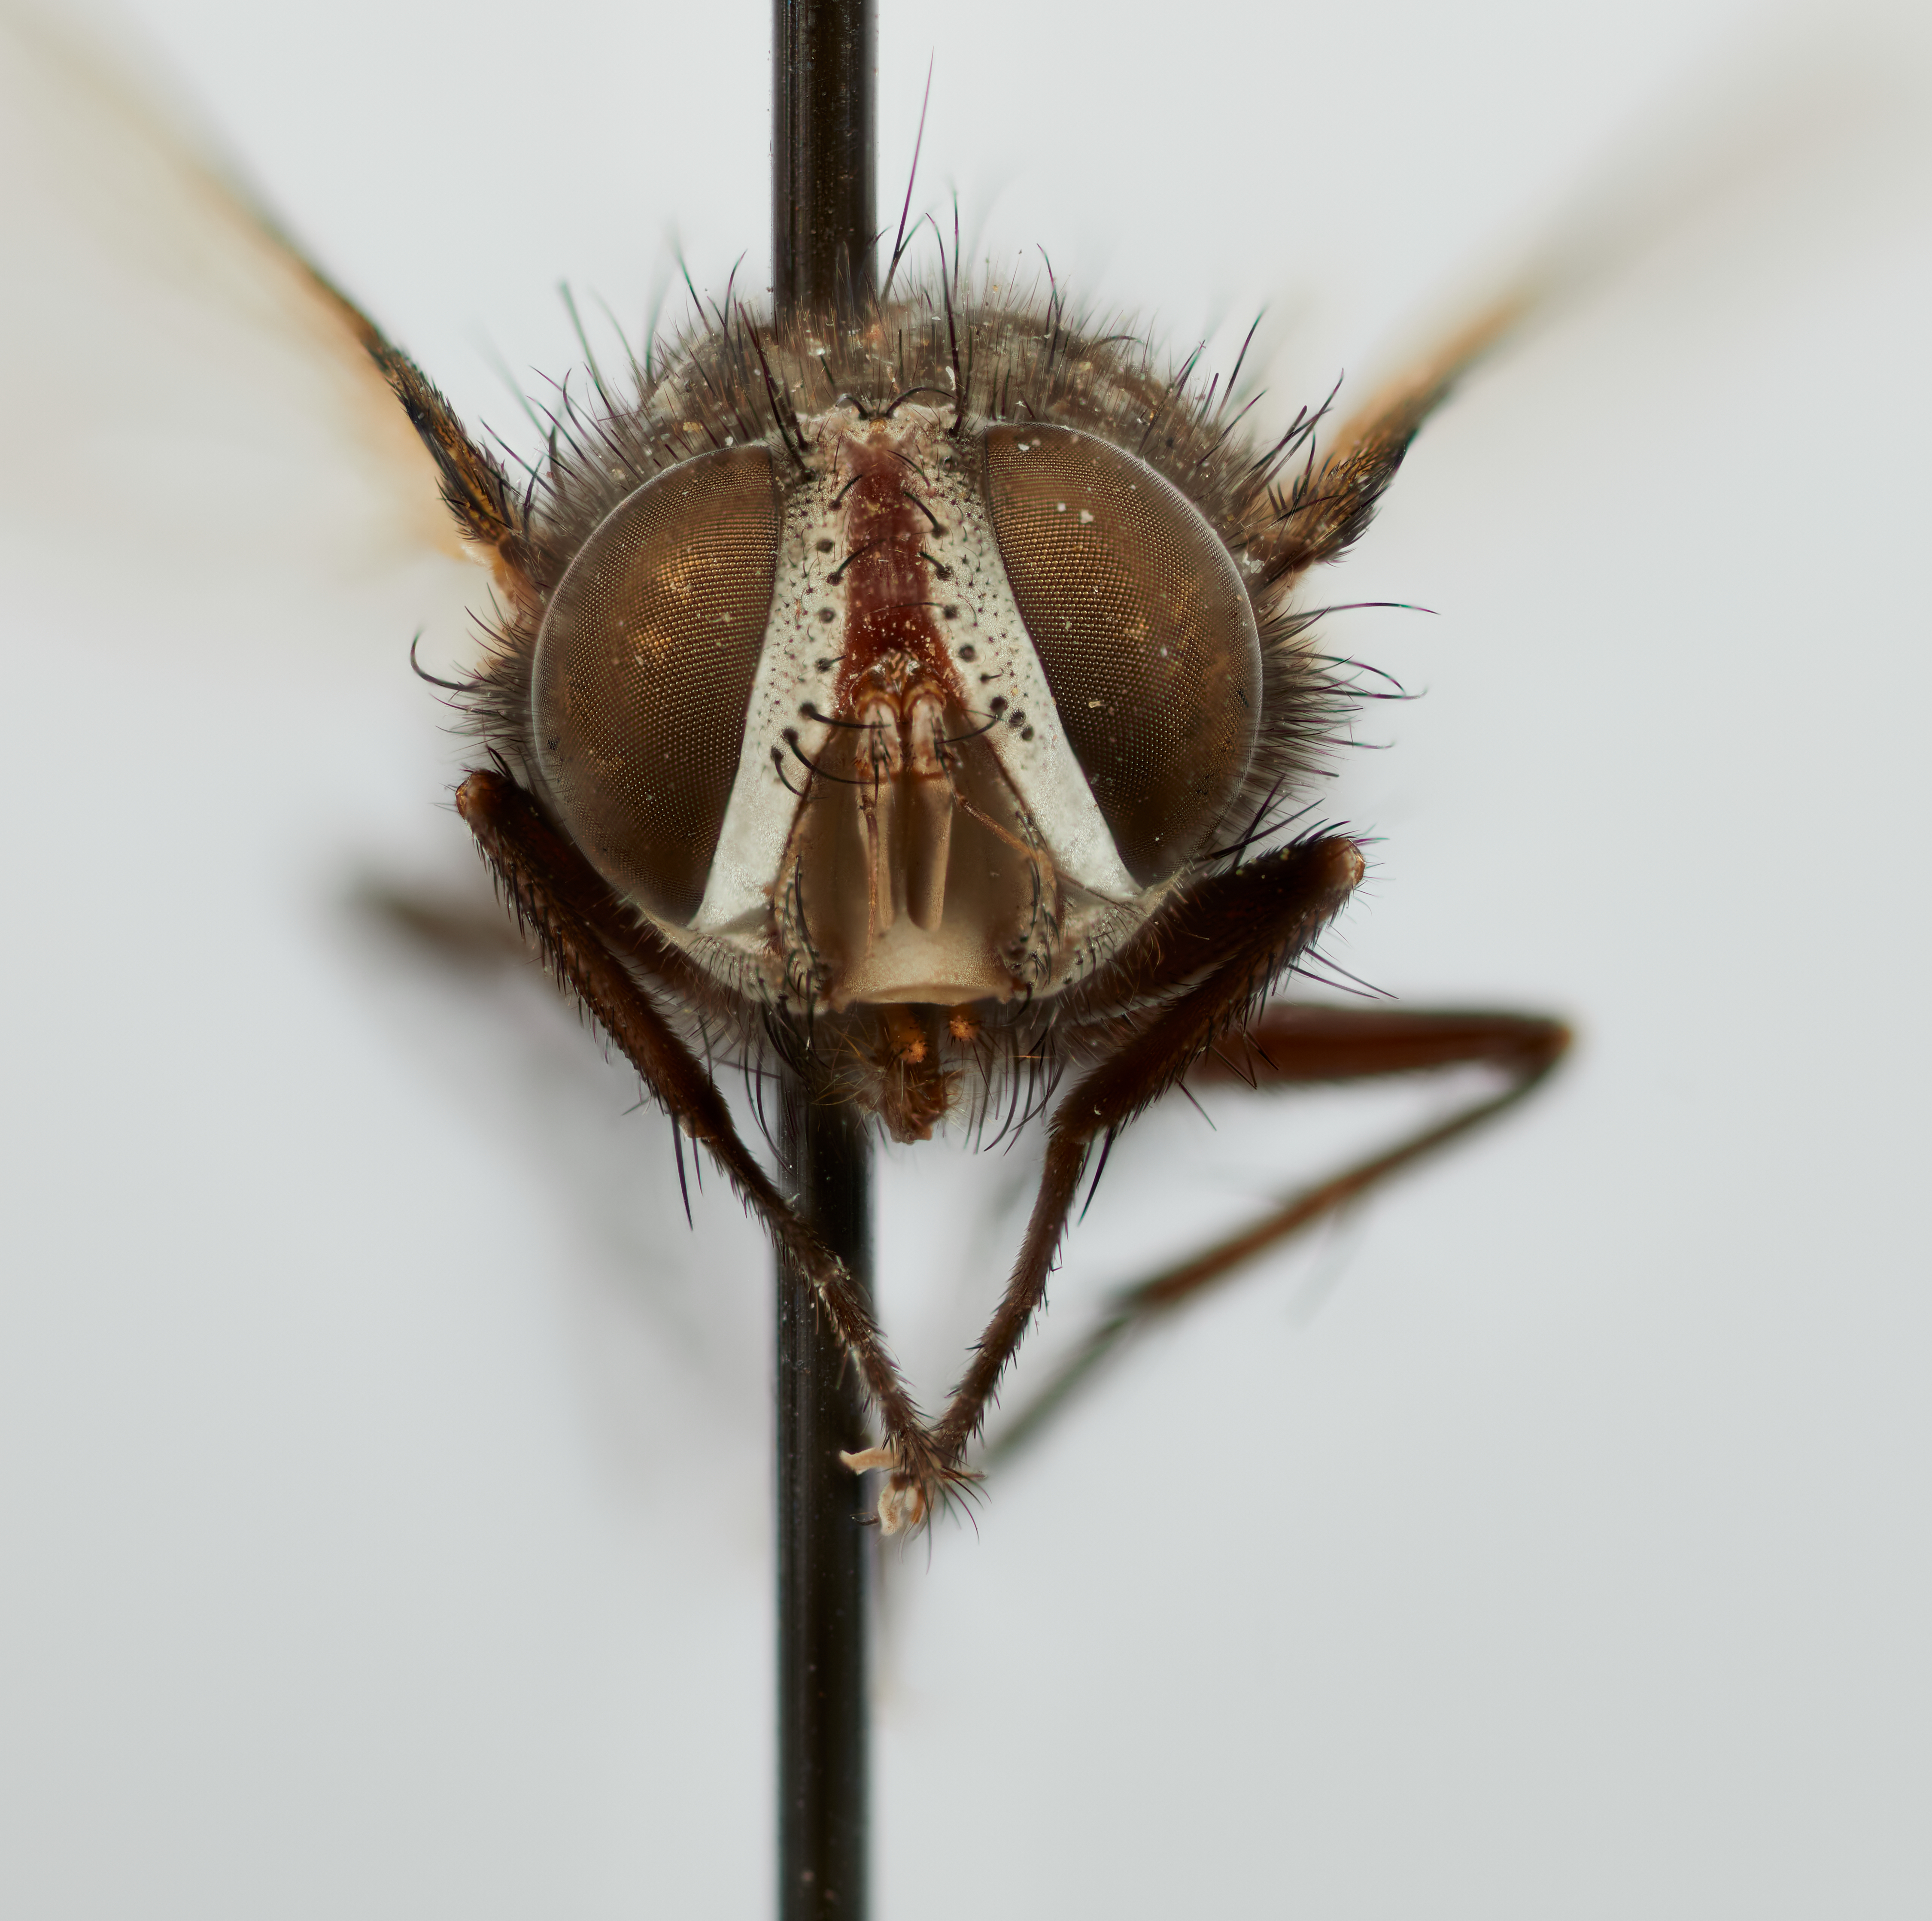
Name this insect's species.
Topomeigenia matutina
